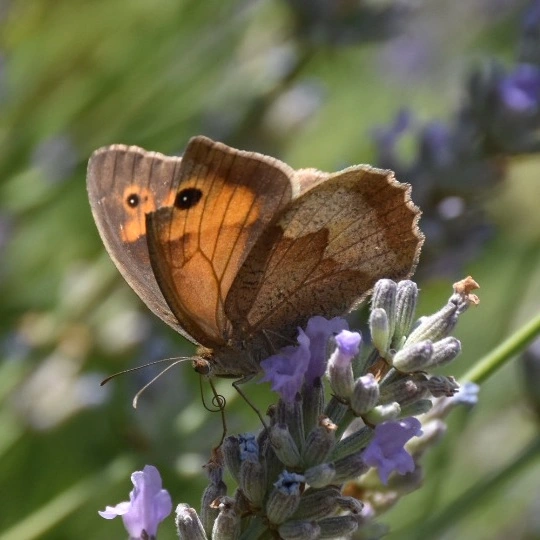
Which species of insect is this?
Maniola jurtina
